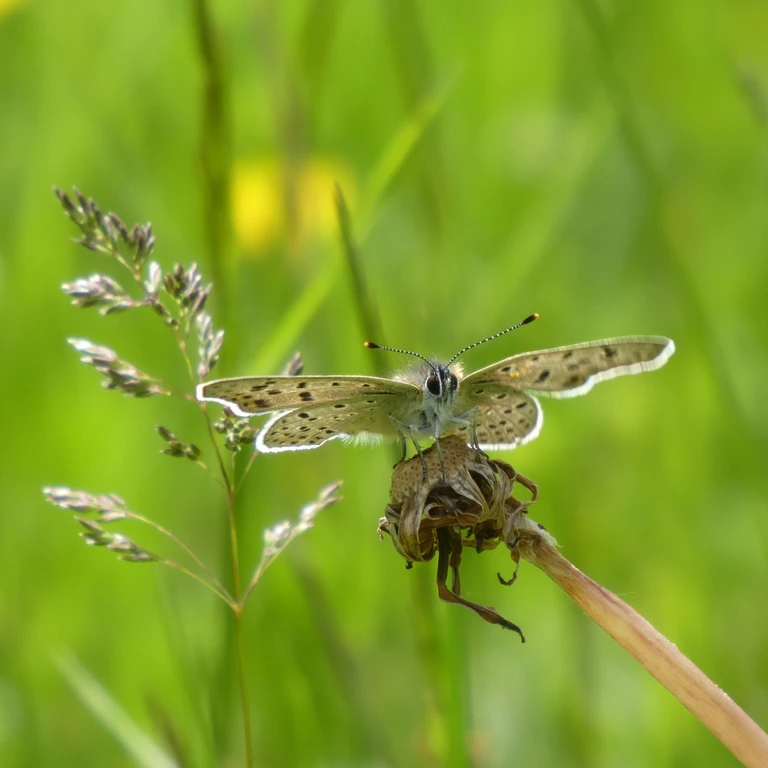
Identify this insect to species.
Lycaena tityrus (also Loweia tityrus)
